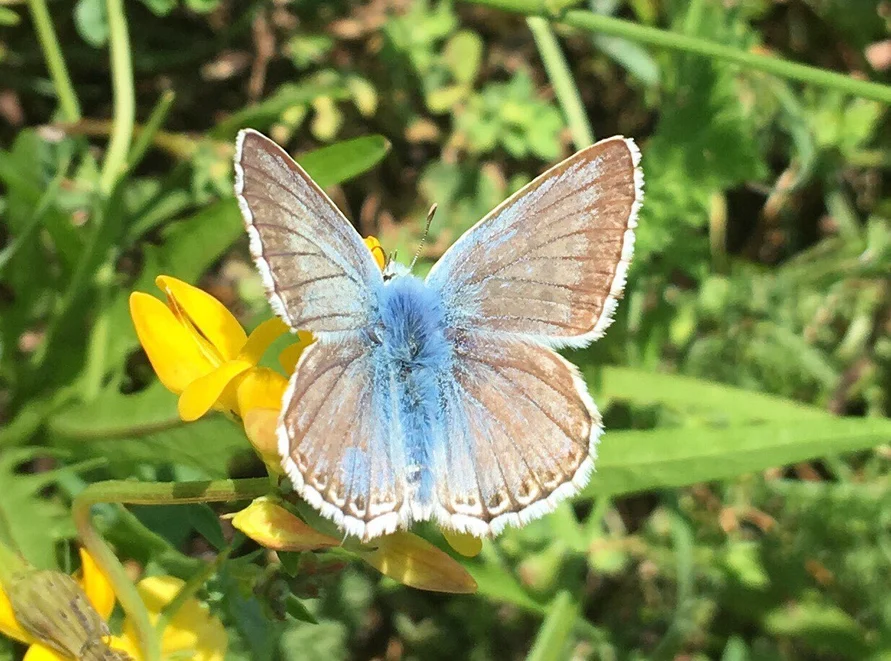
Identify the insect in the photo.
Lysandra coridon
